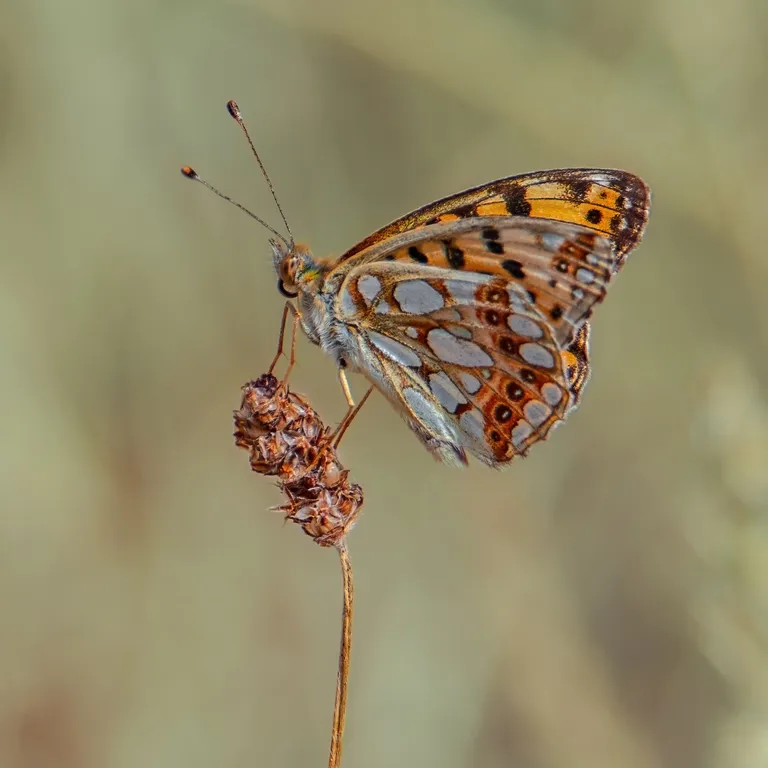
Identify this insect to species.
Issoria lathonia
